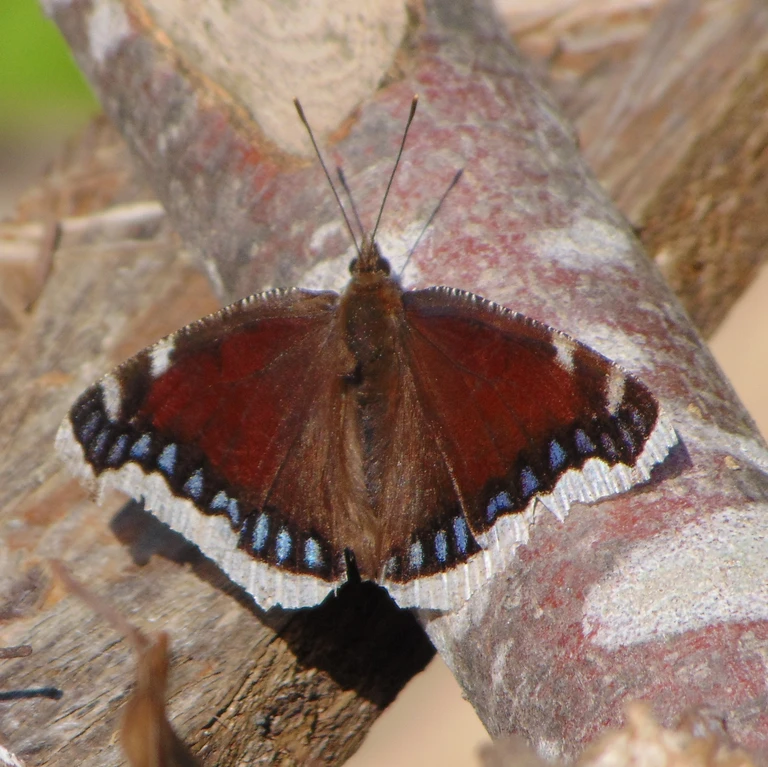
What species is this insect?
Nymphalis antiopa
